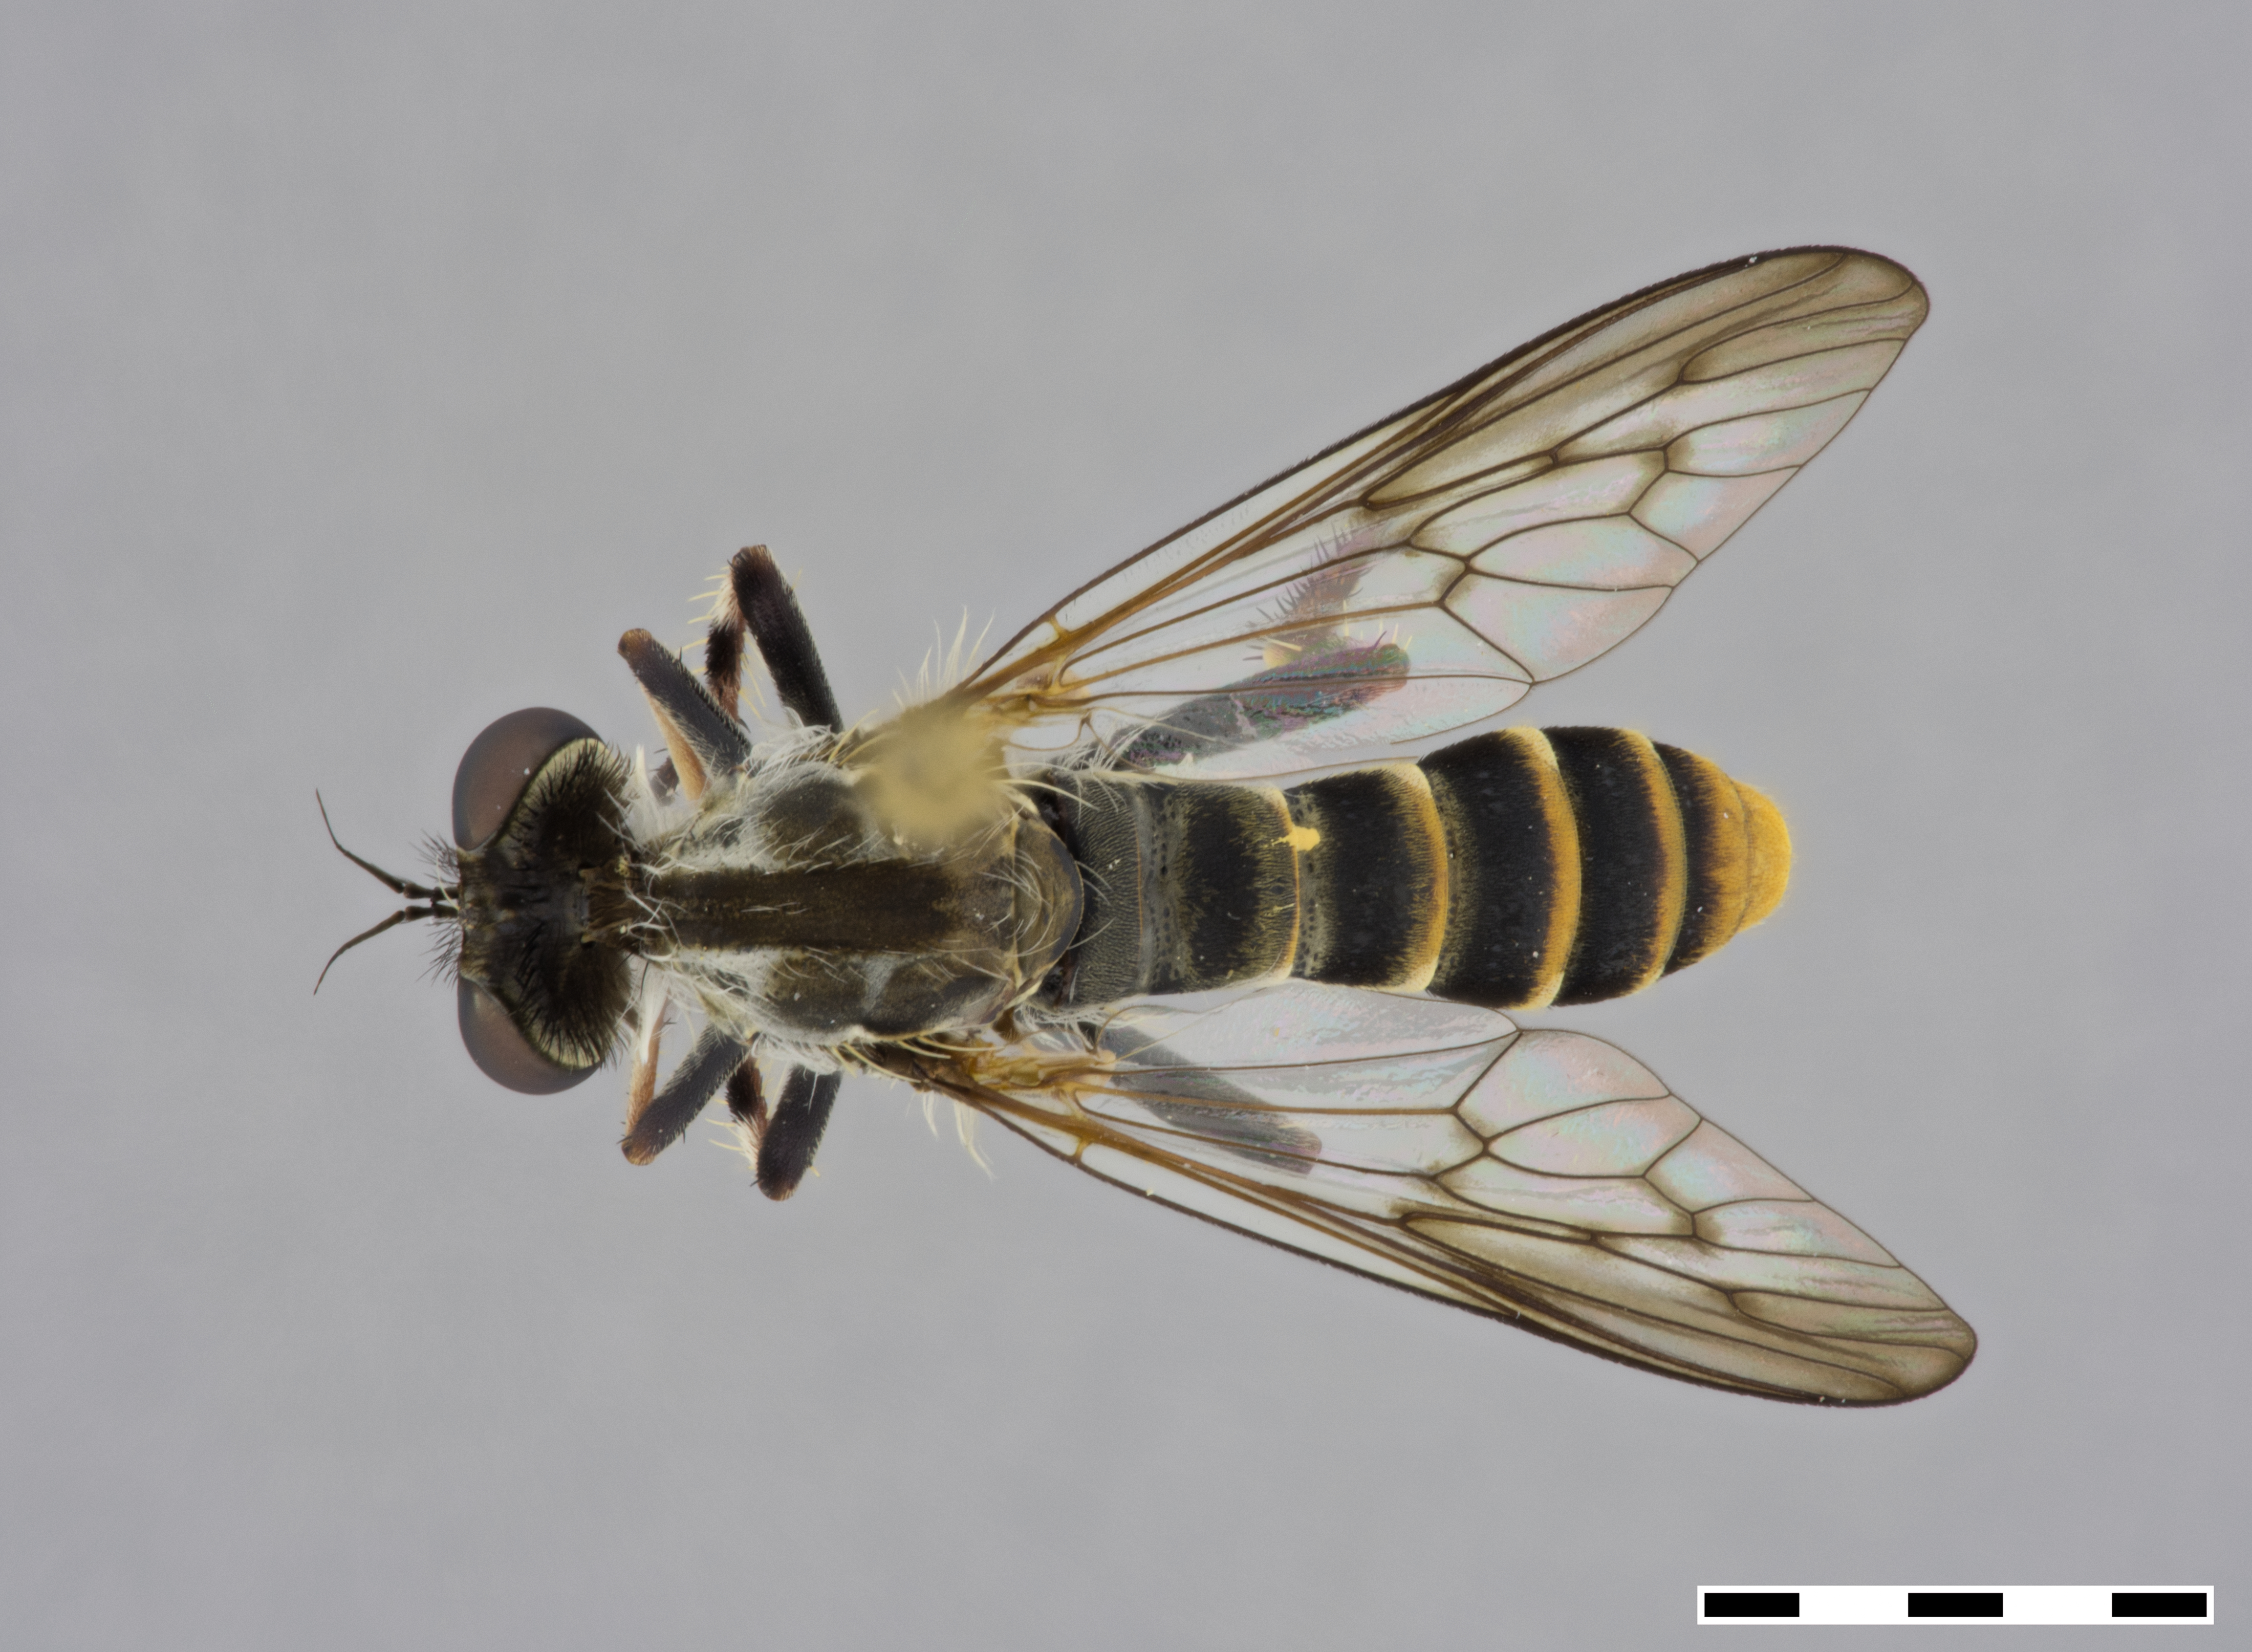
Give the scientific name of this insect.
Heteropogon dorothyae
